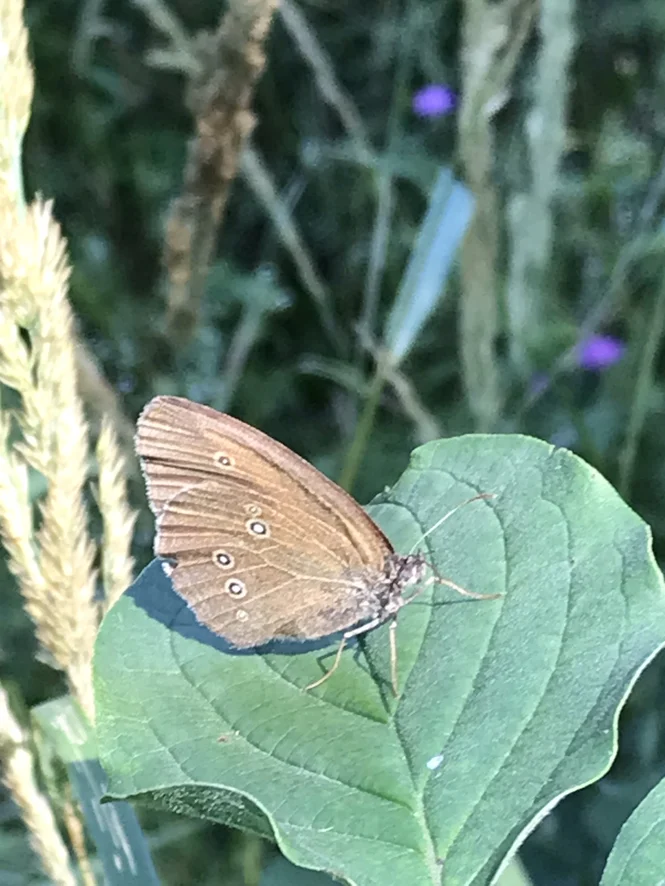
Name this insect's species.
Aphantopus hyperantus
